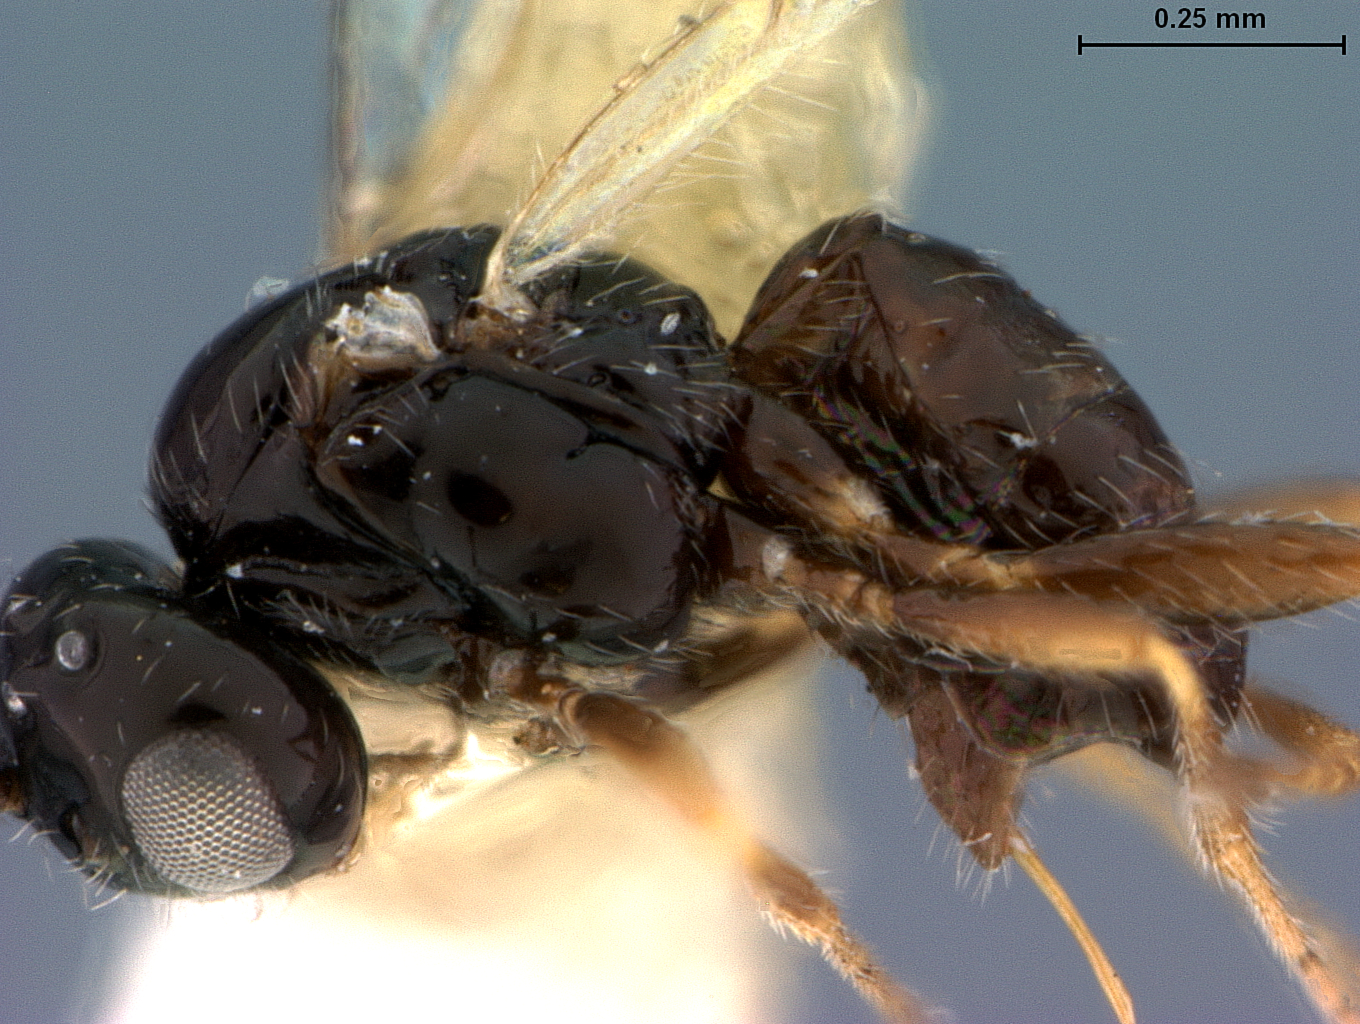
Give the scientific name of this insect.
Opius phoenicensis
